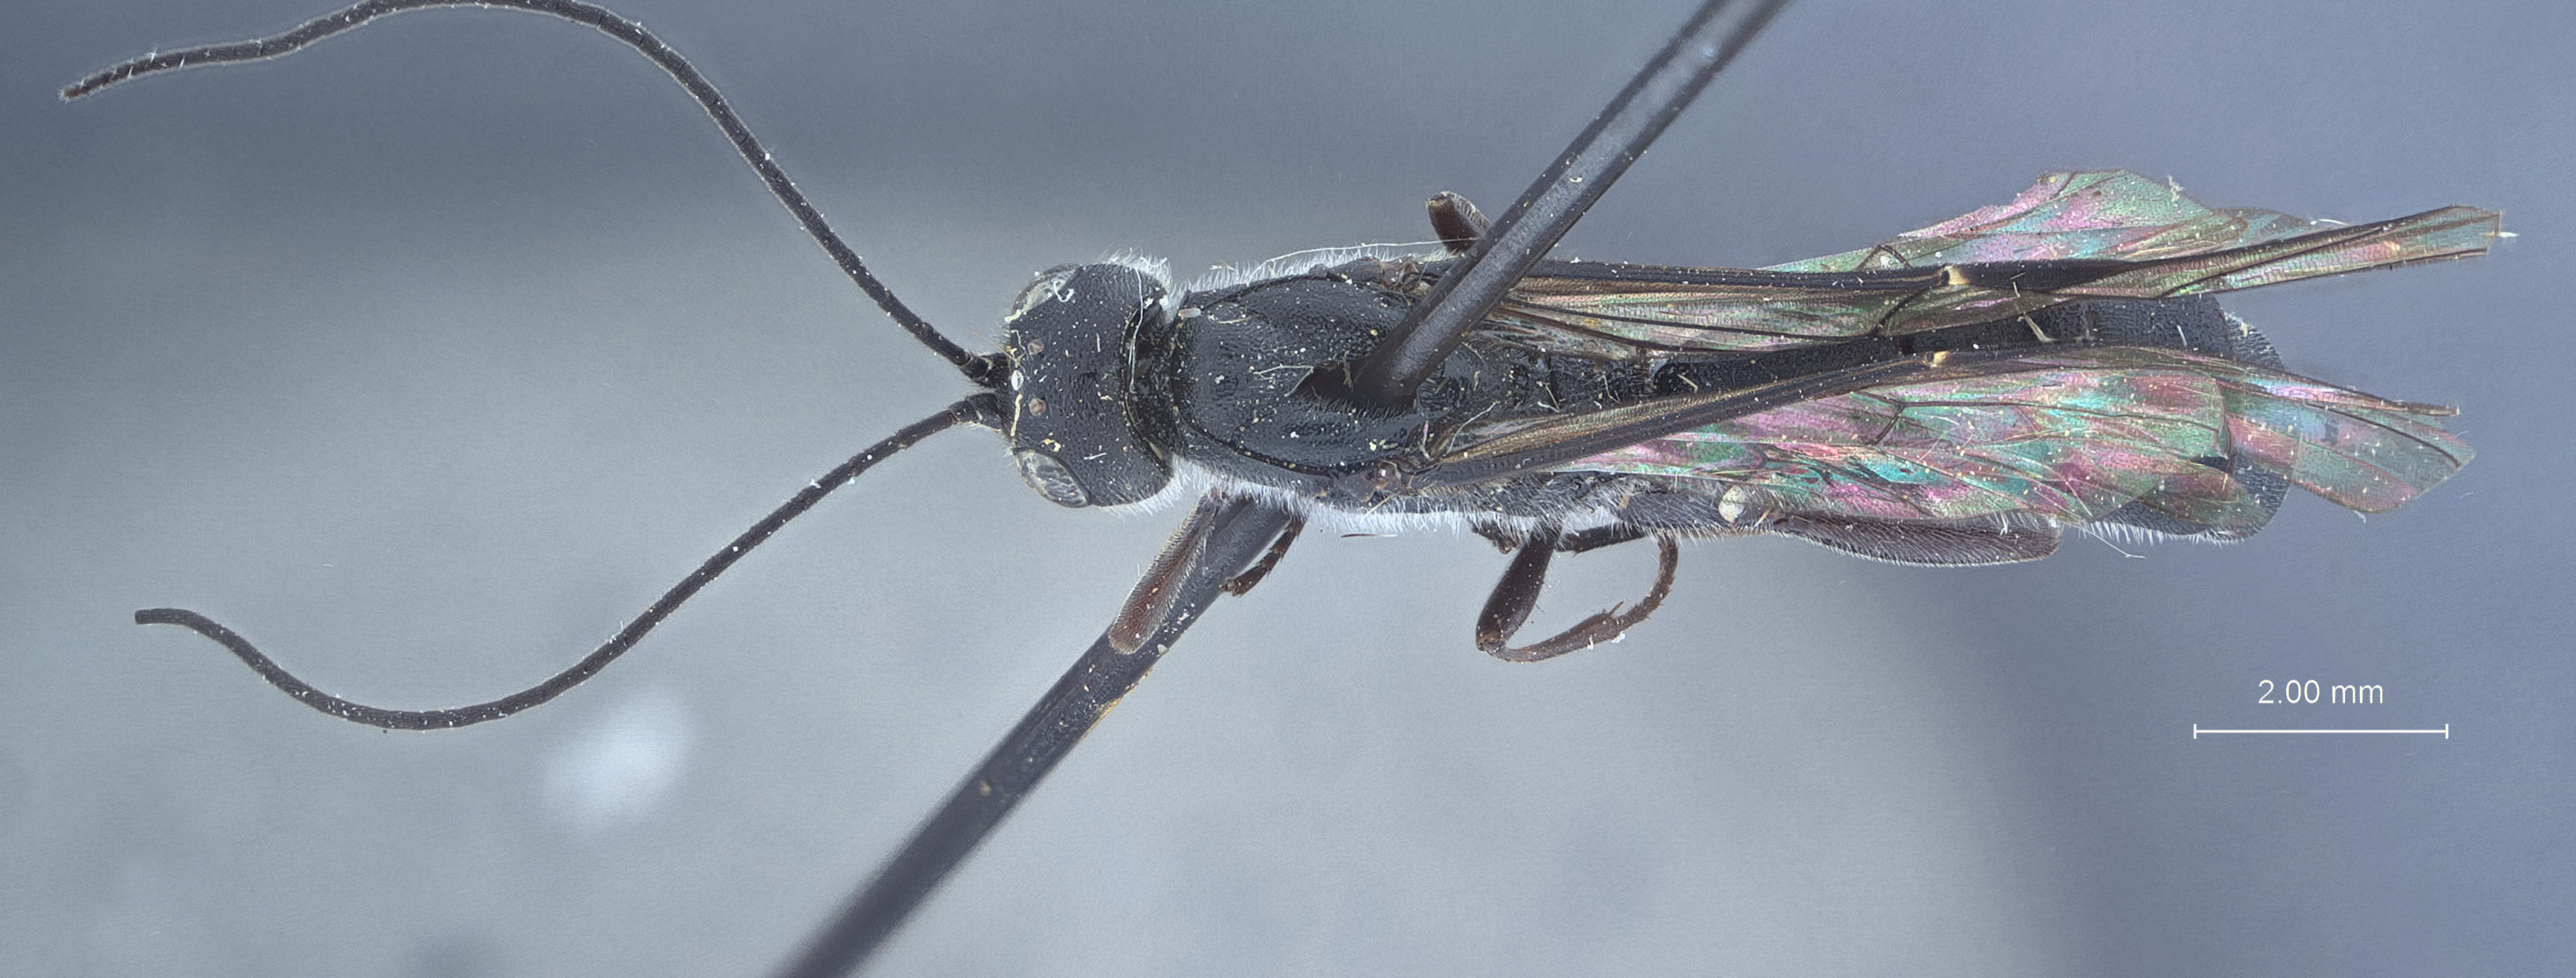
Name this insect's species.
Xorides boharti
